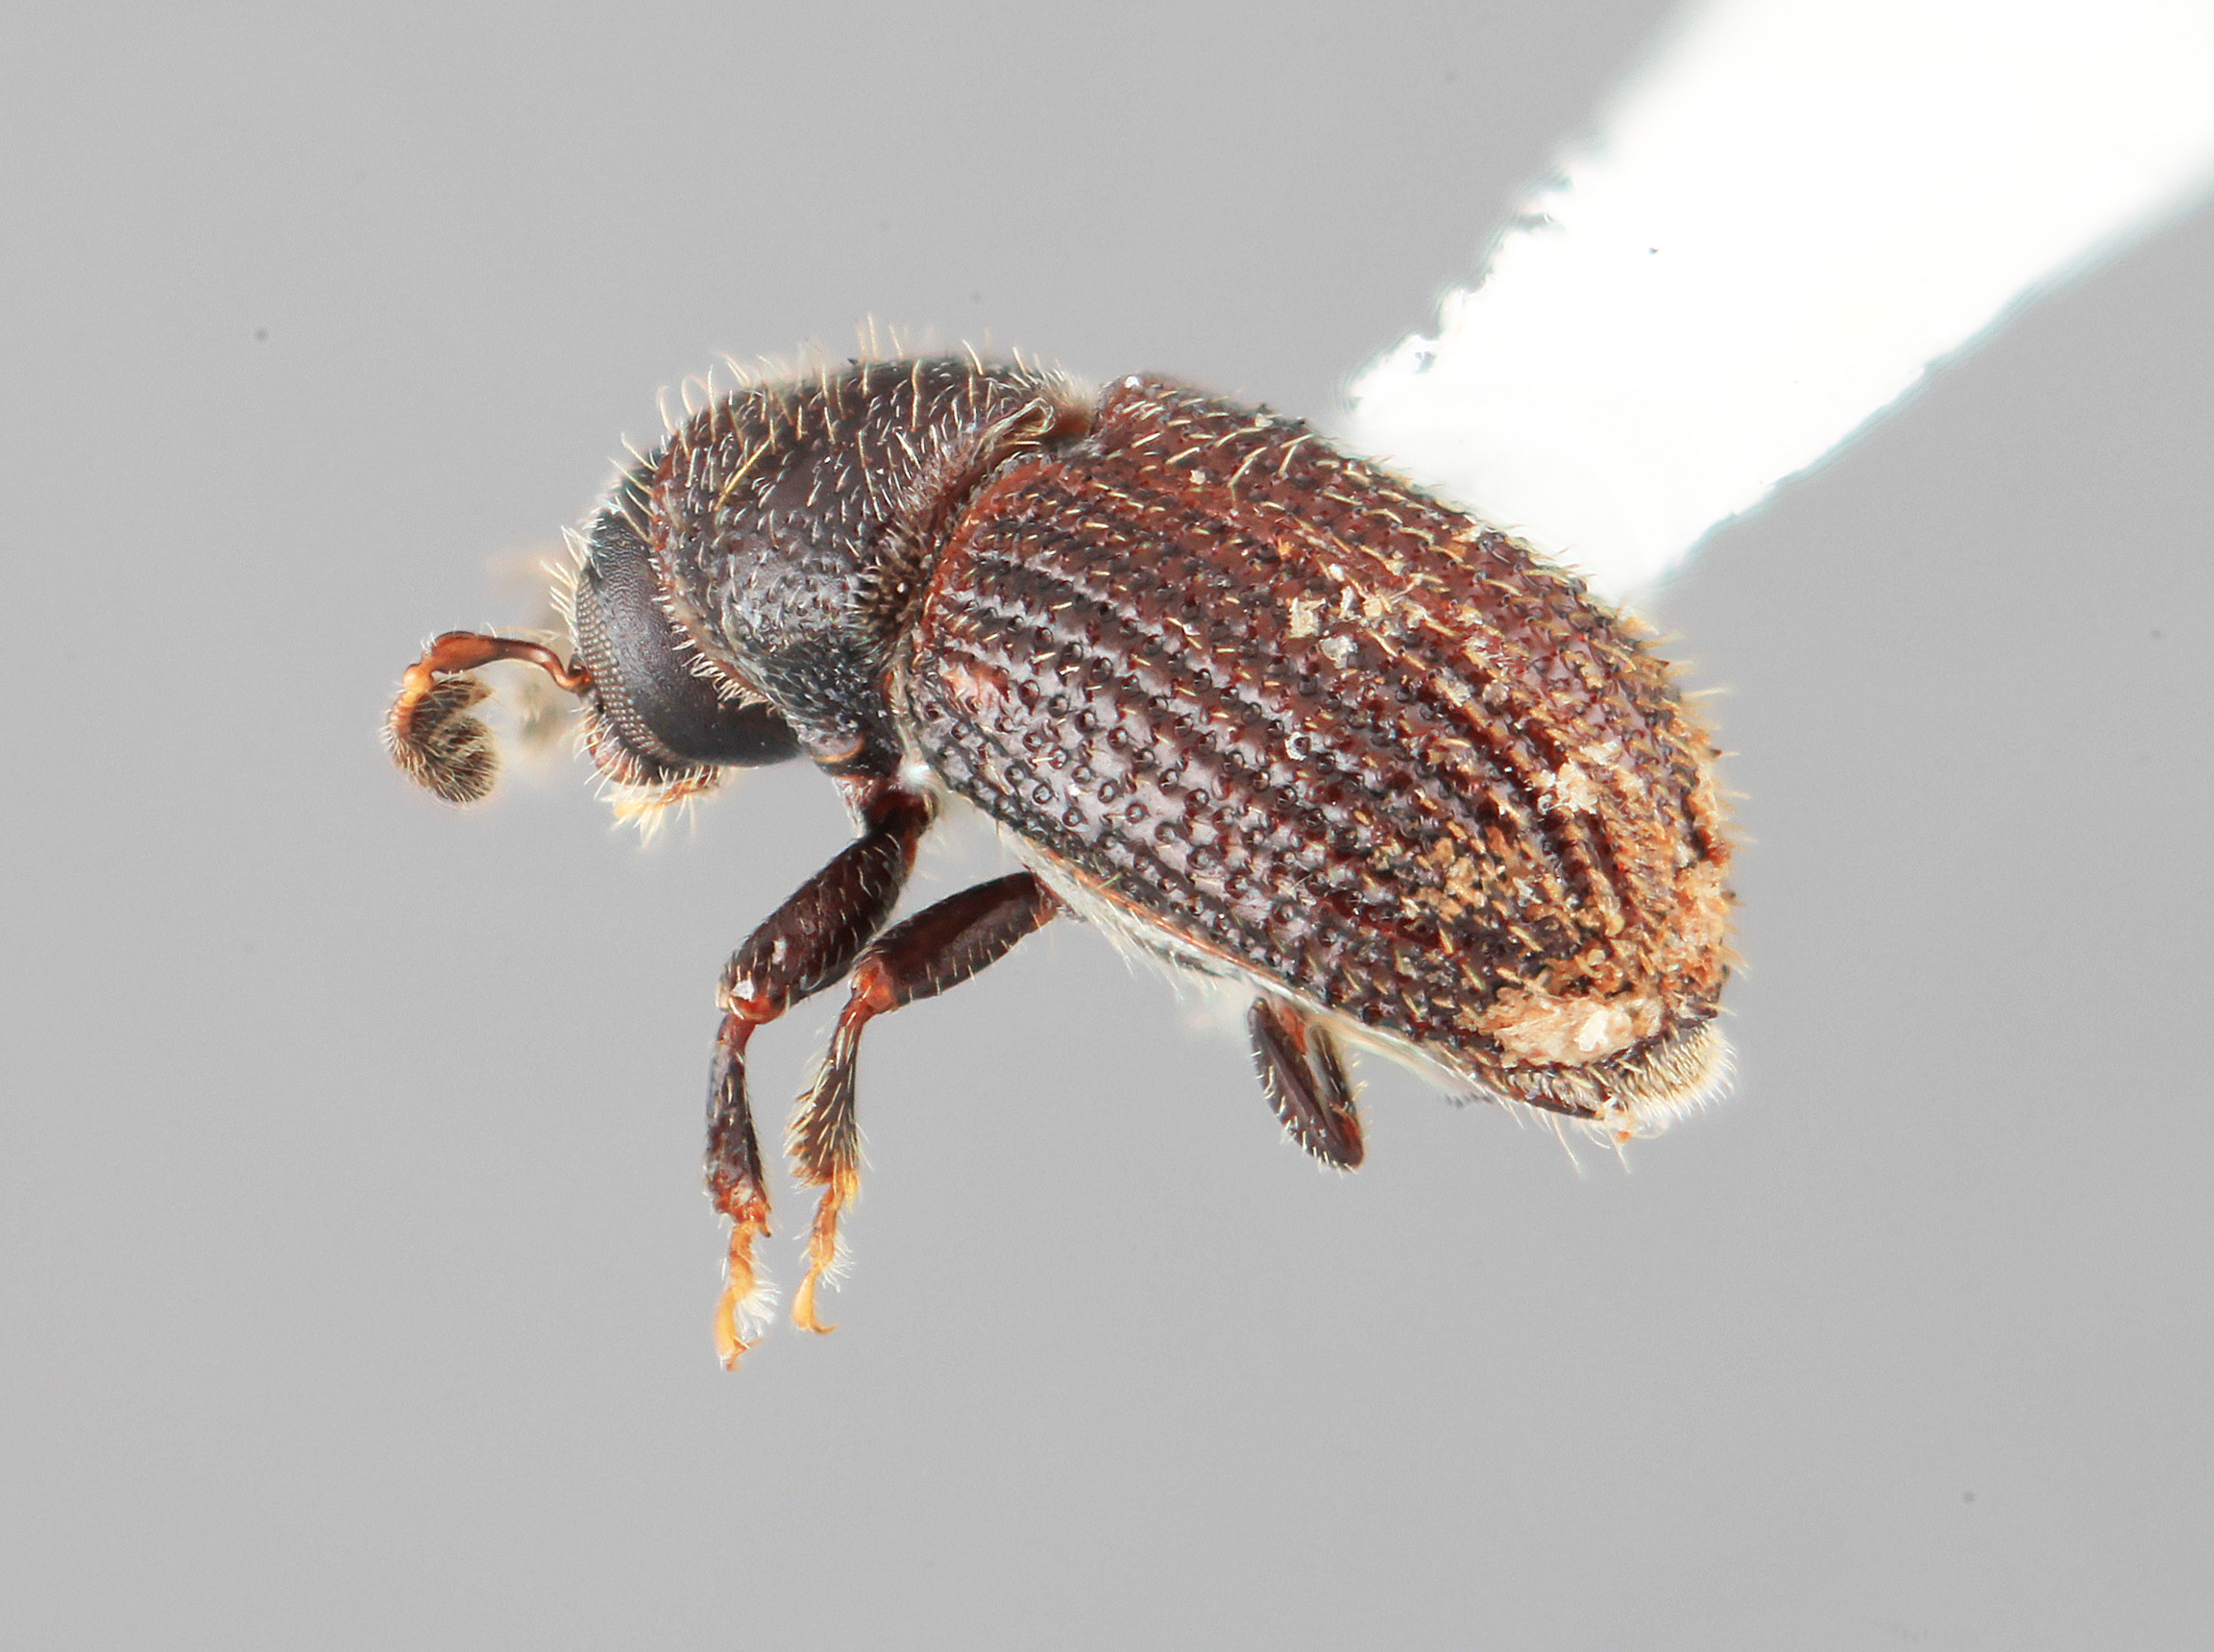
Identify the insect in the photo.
Phloeotribus levis
